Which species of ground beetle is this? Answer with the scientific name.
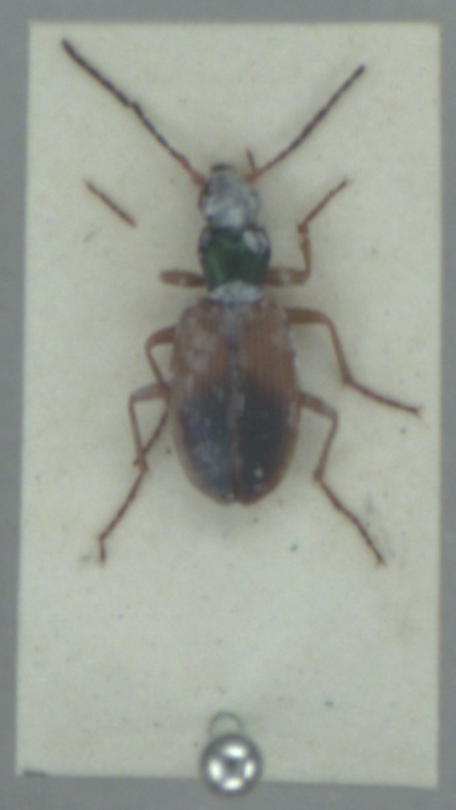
Anchomenus dorsalis
